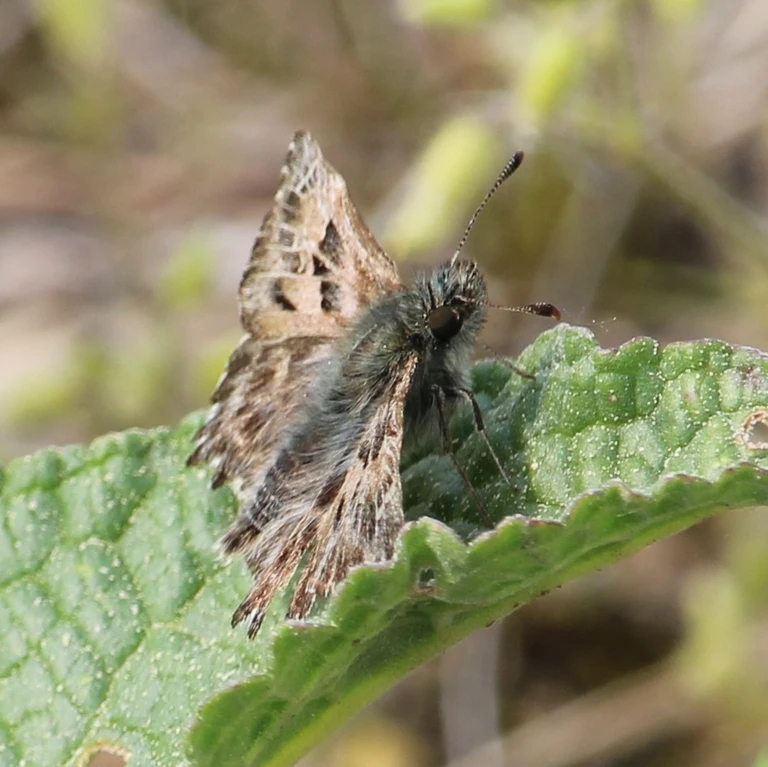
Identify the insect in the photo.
Carcharodus alceae
